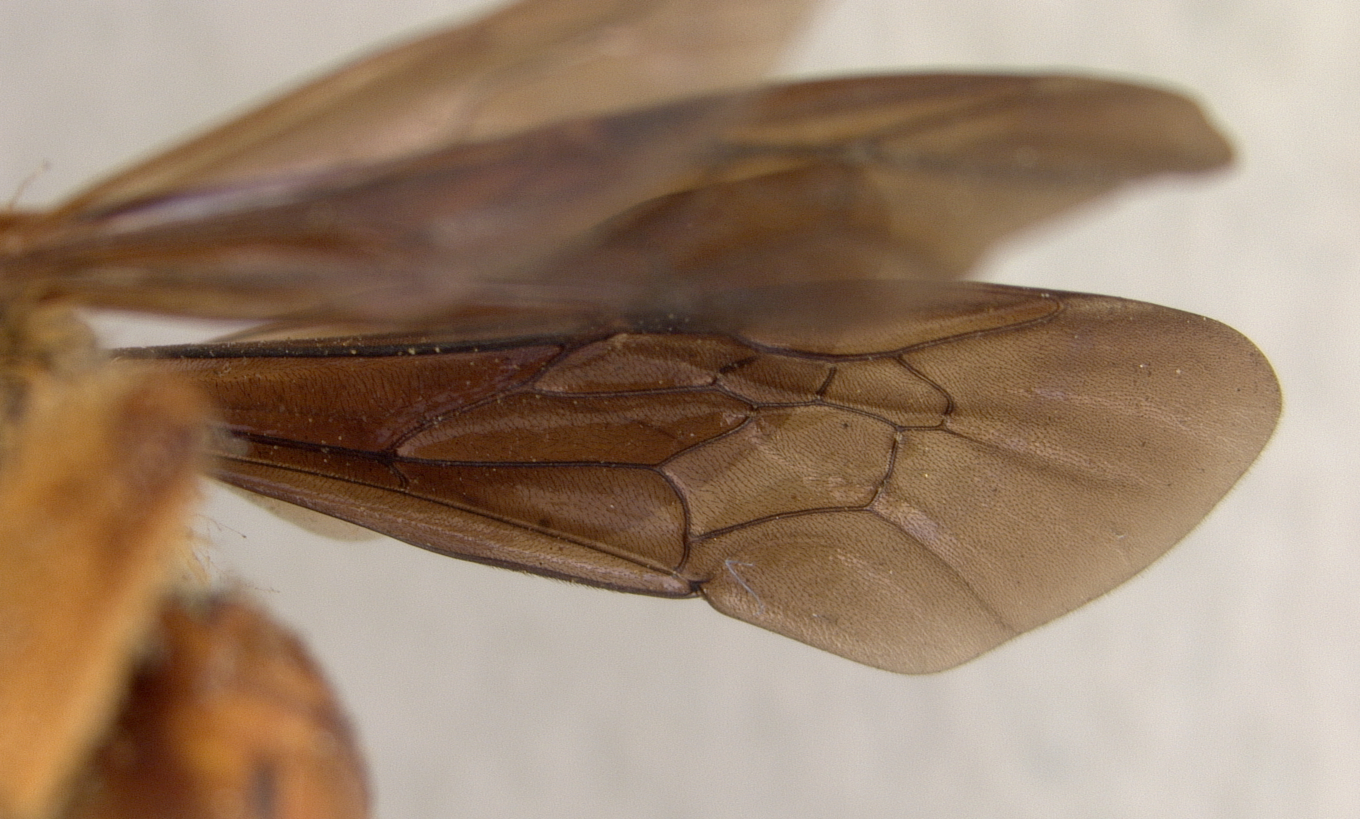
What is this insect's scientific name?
Andrena dolomellea
